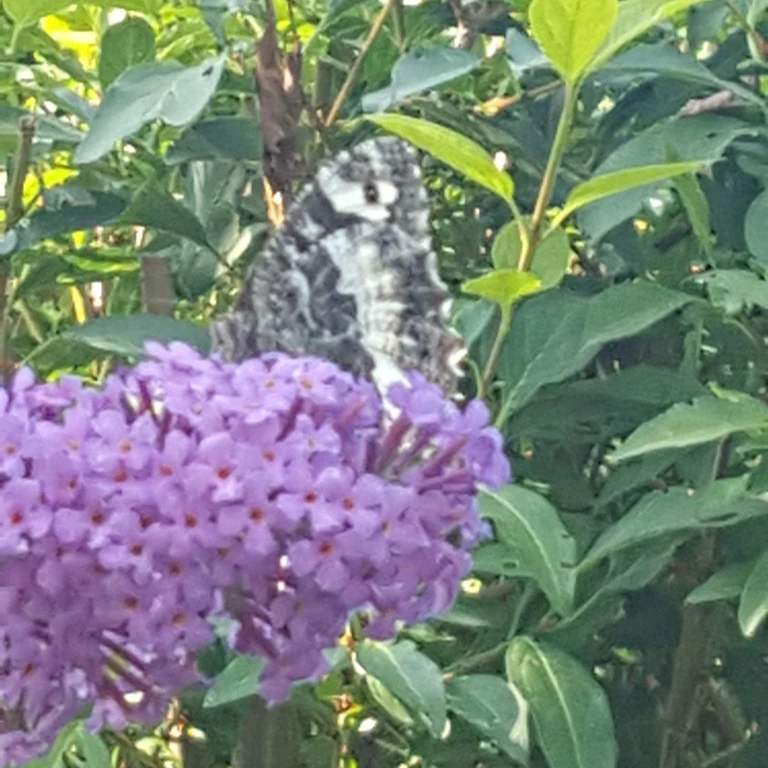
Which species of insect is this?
Brintesia circe
